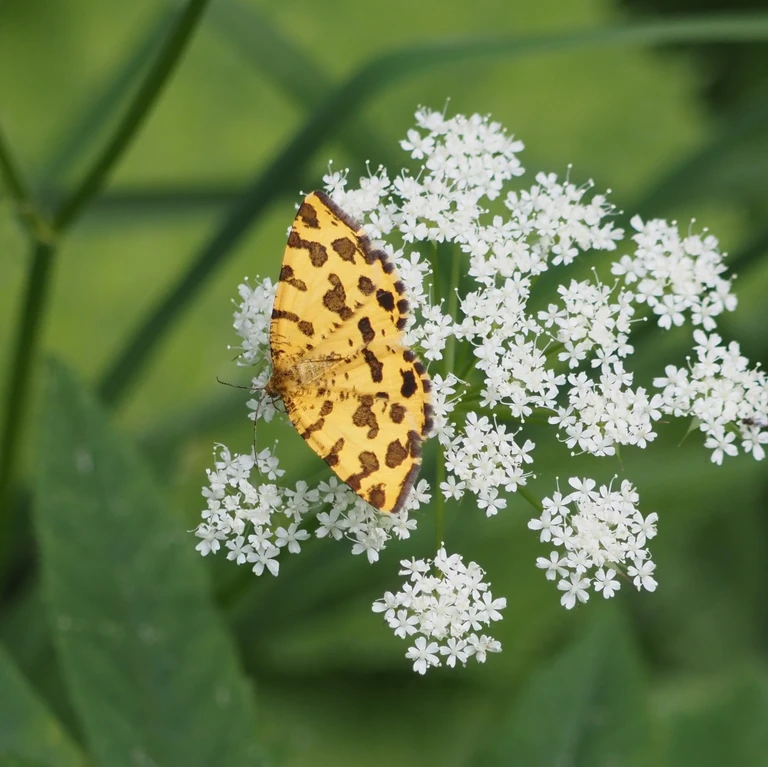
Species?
Pseudopanthera macularia
